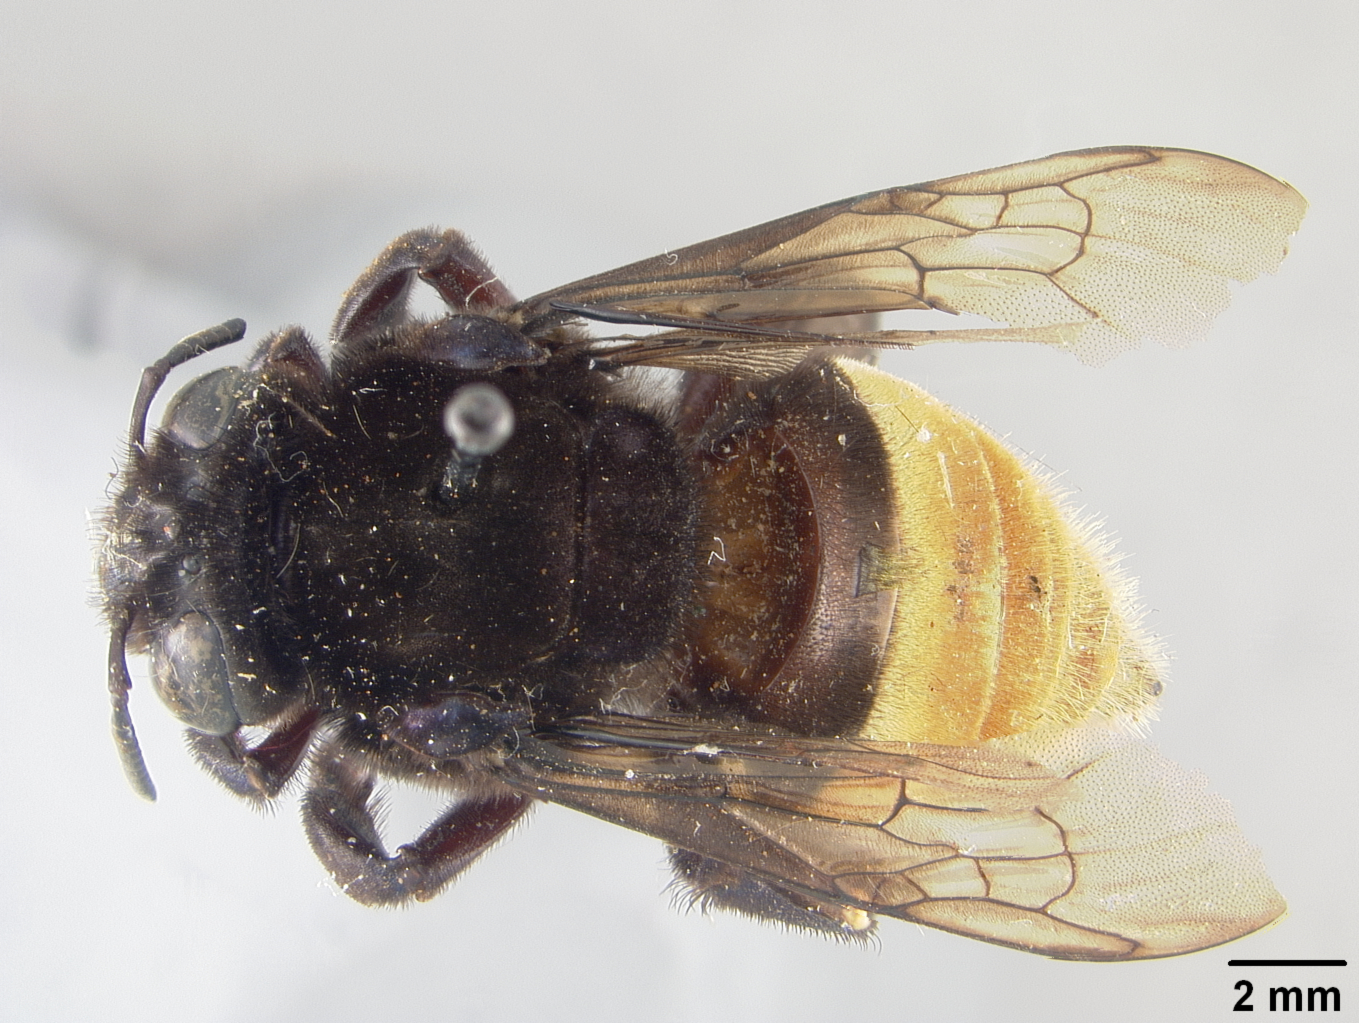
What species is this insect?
Eulaema bruesi
